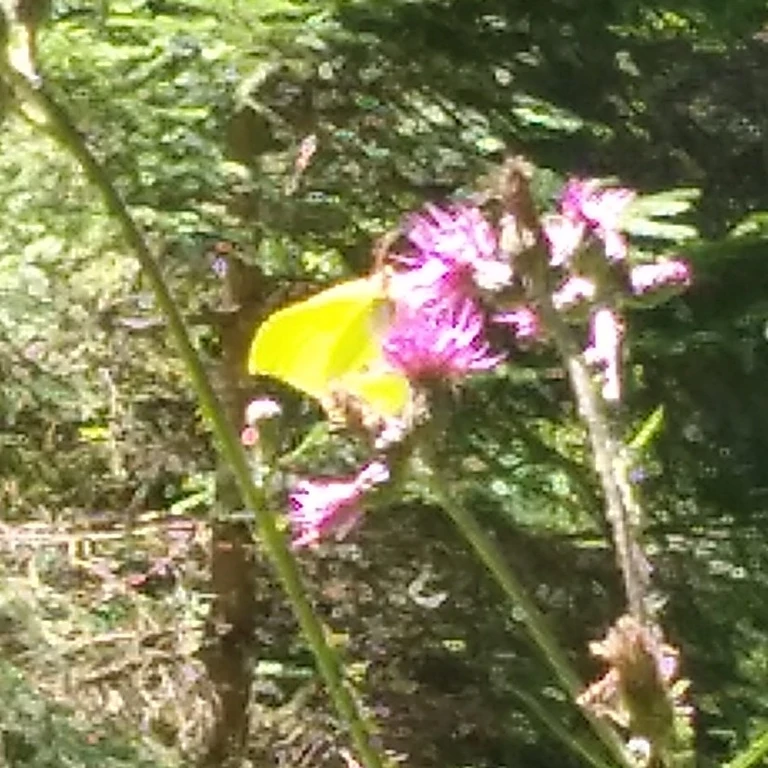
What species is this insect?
Gonepteryx rhamni
